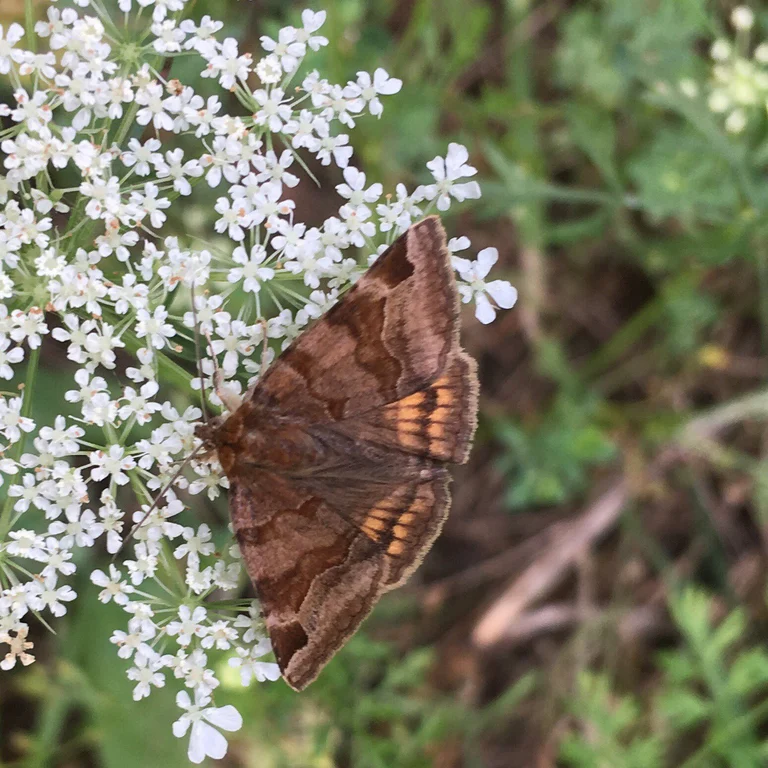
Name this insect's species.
Euclidia glyphica
